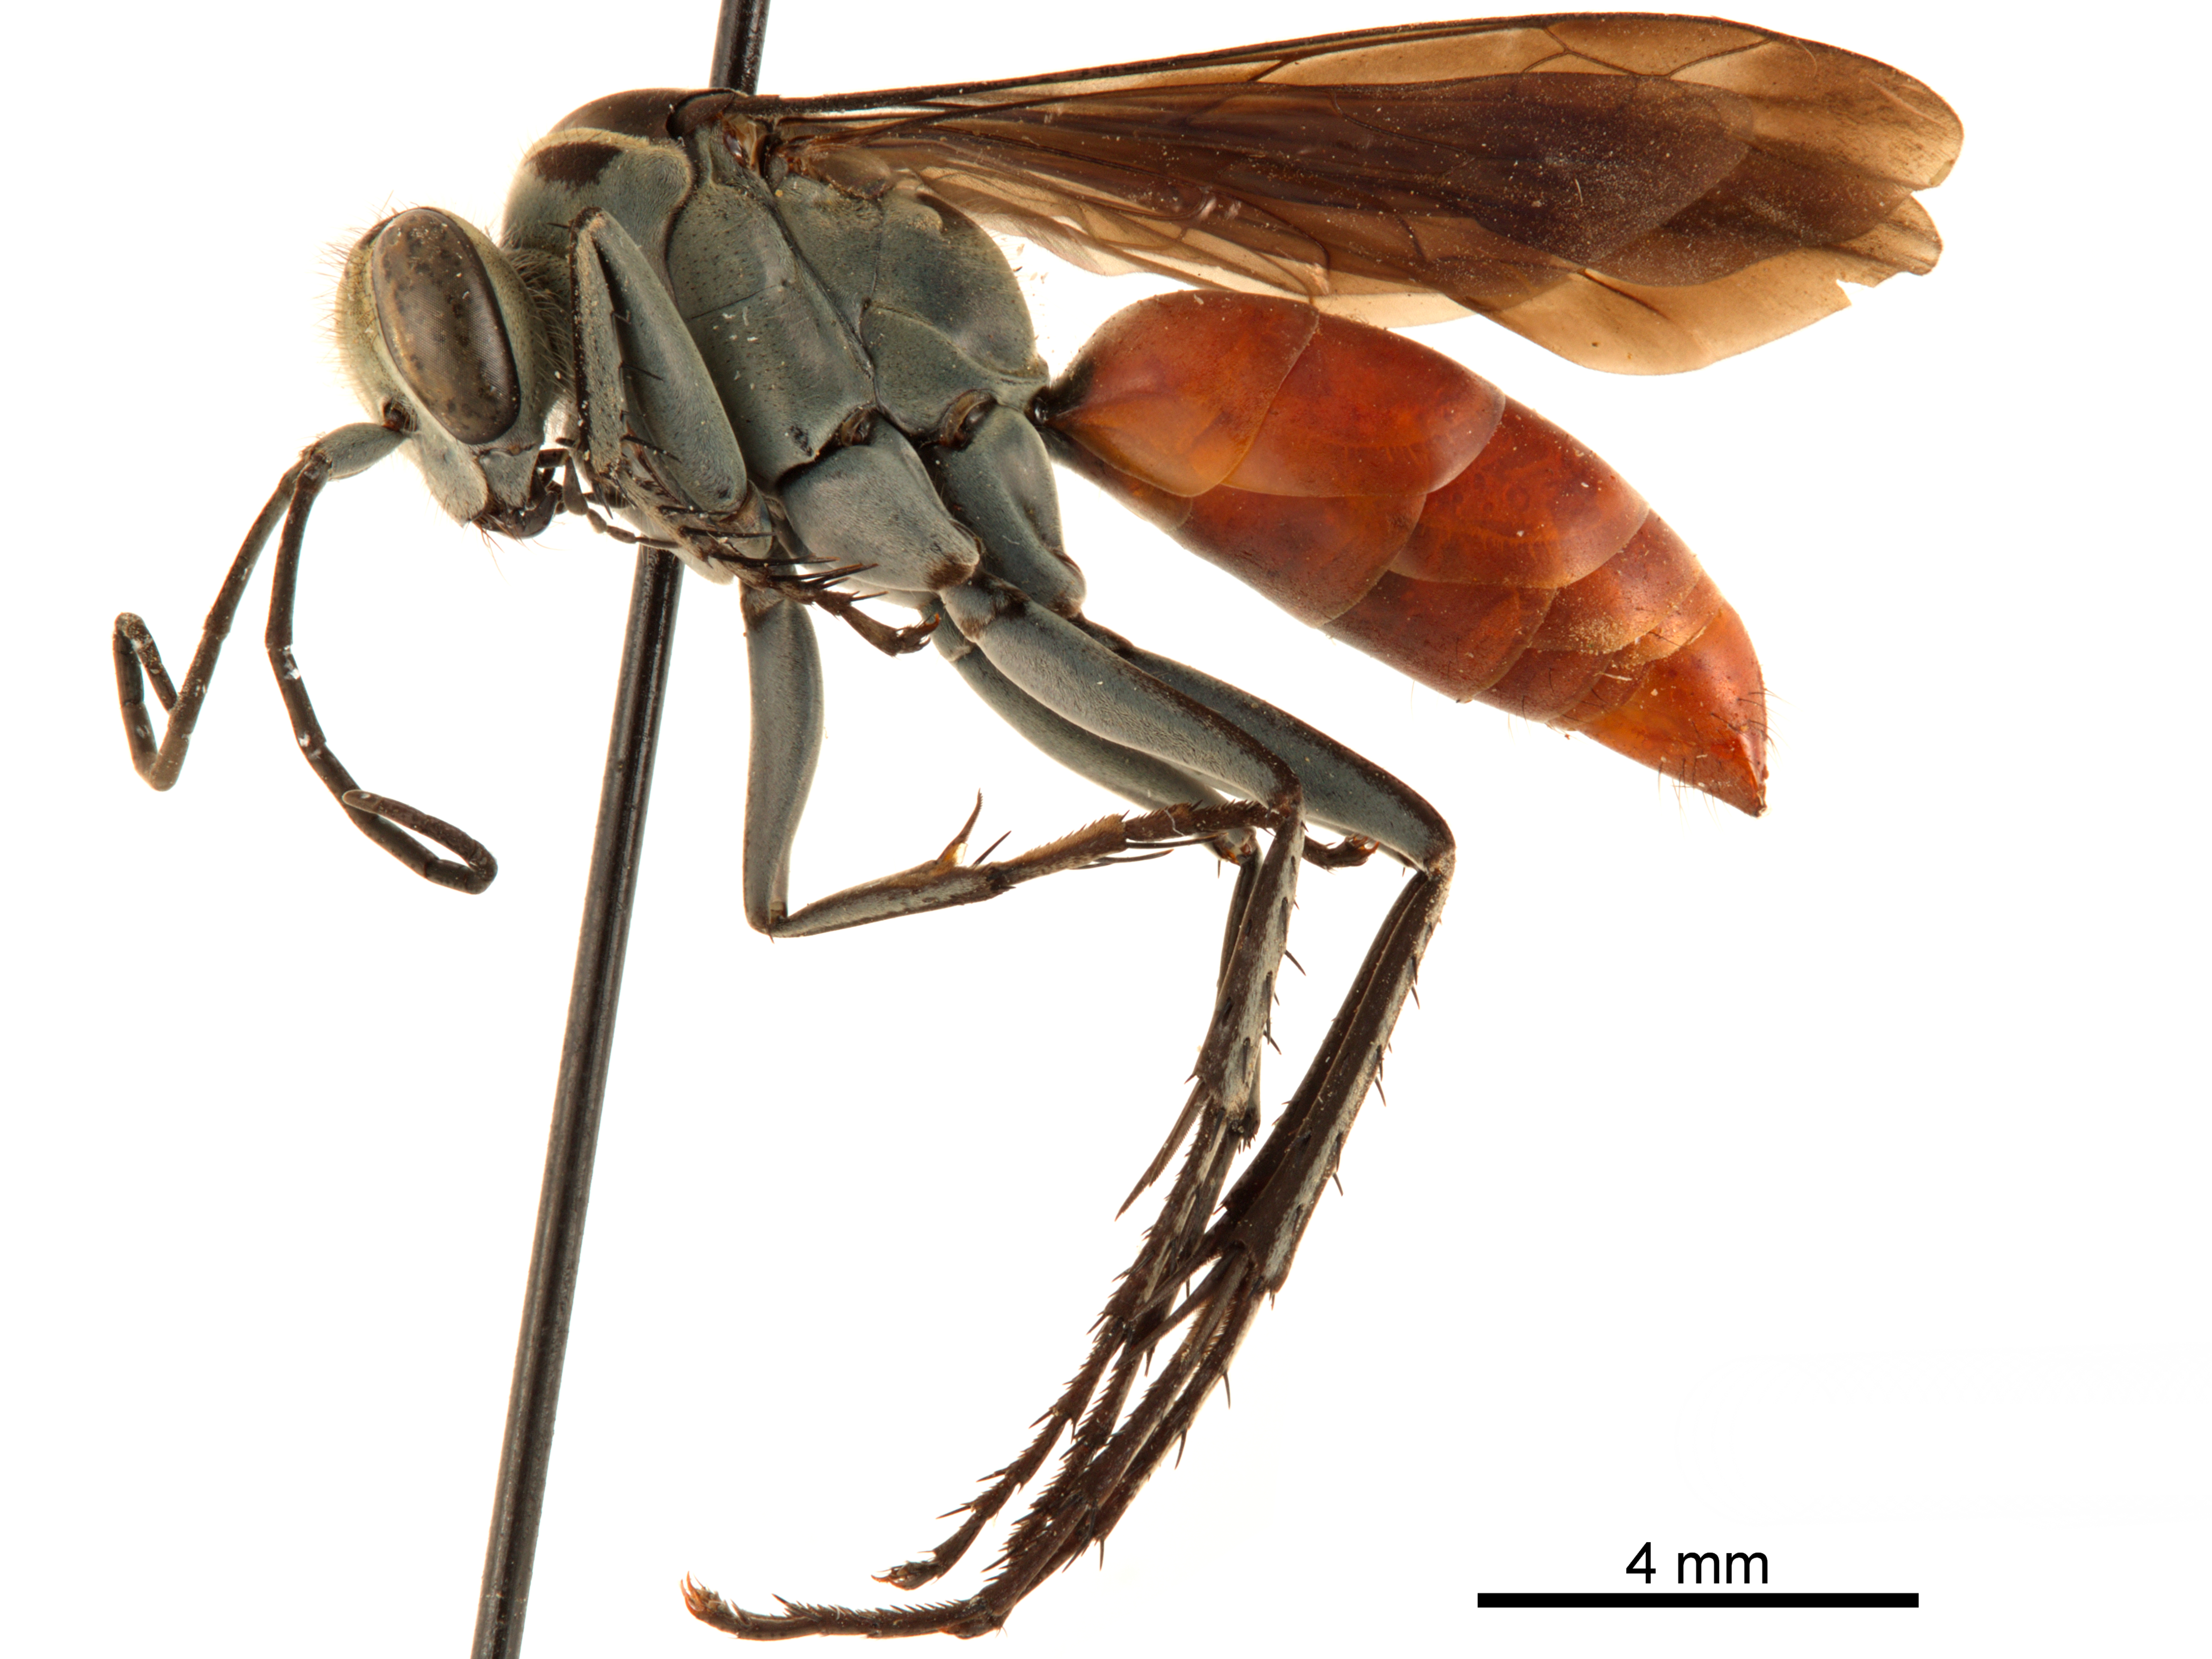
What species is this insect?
Hesperopompilus expulsus (also Xerochares expulsus)
